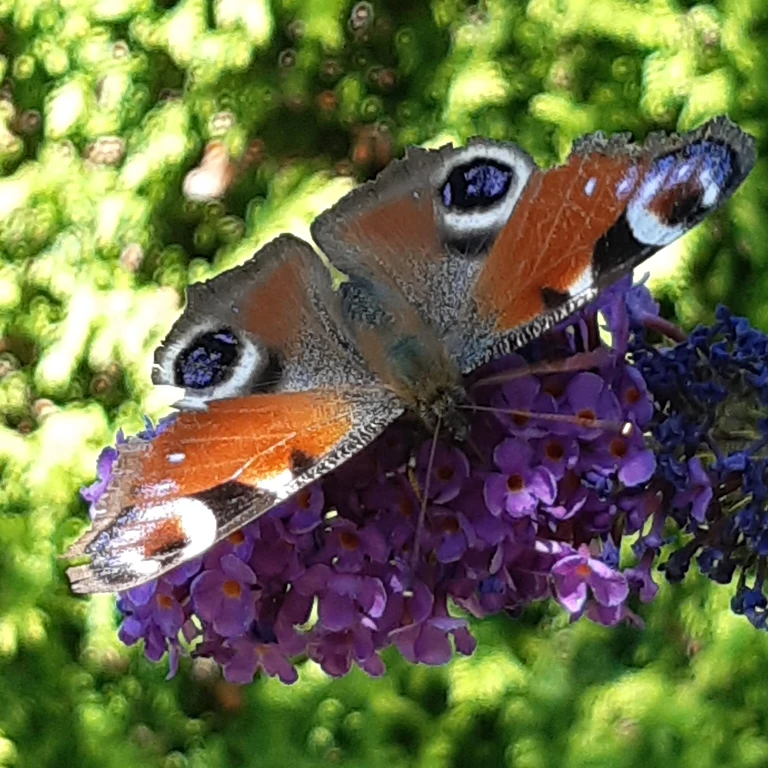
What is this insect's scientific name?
Aglais io
